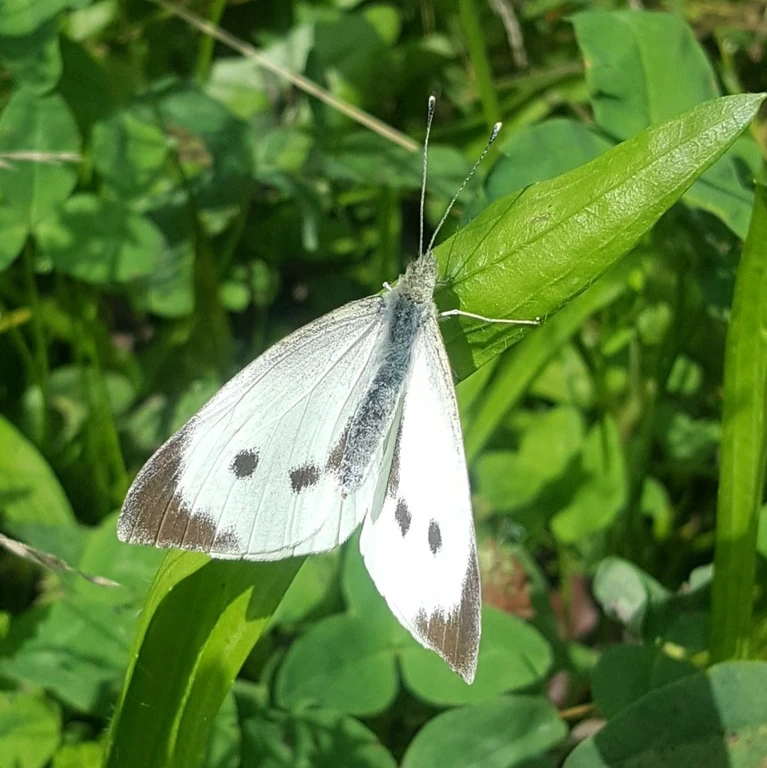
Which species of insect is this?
Pieris brassicae
